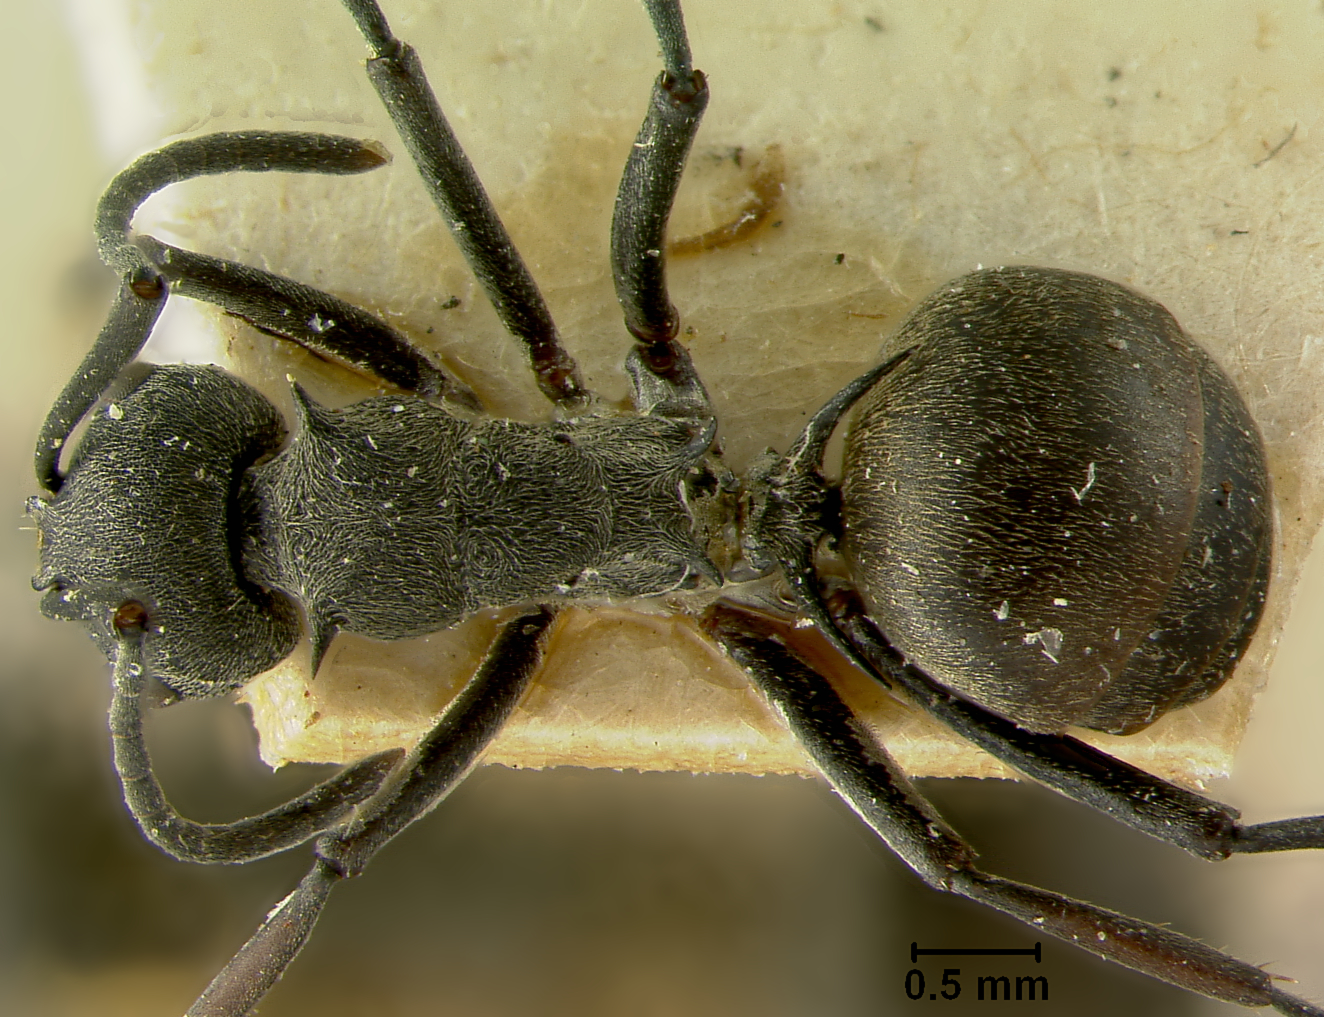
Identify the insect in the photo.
Polyrhachis dives
